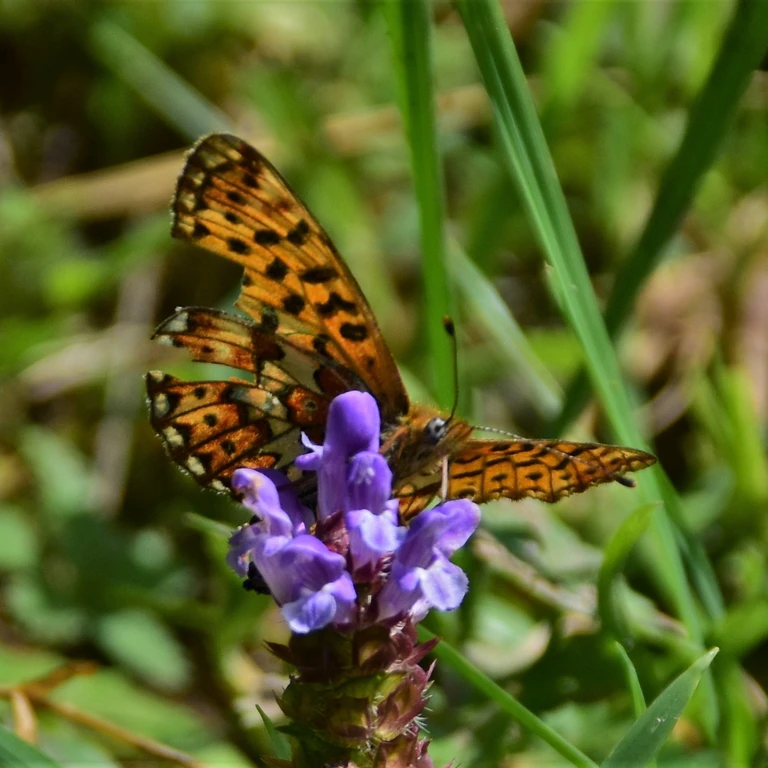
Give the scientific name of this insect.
Boloria euphrosyne (also Clossiana euphrosyne)
